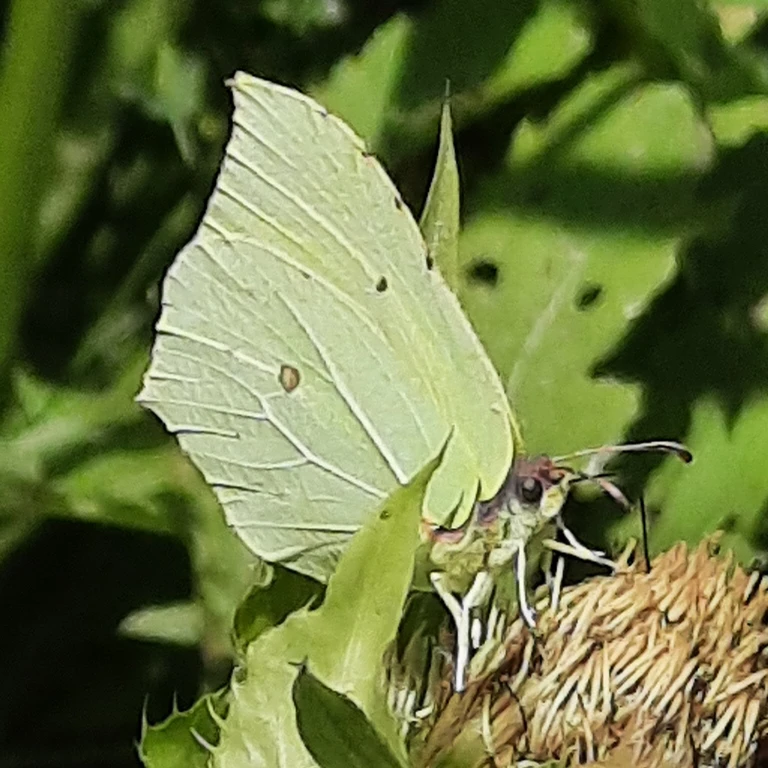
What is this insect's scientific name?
Gonepteryx rhamni
